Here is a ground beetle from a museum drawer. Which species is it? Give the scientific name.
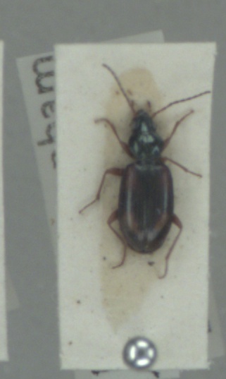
Bembidion tetracolum
